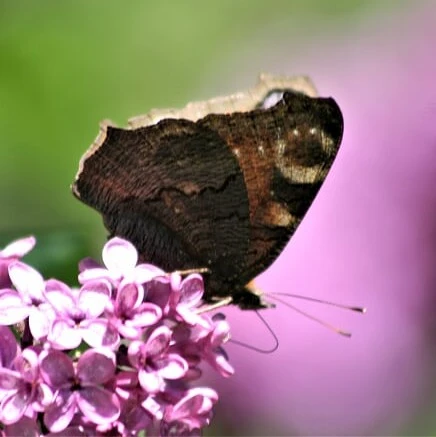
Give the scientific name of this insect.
Aglais io
